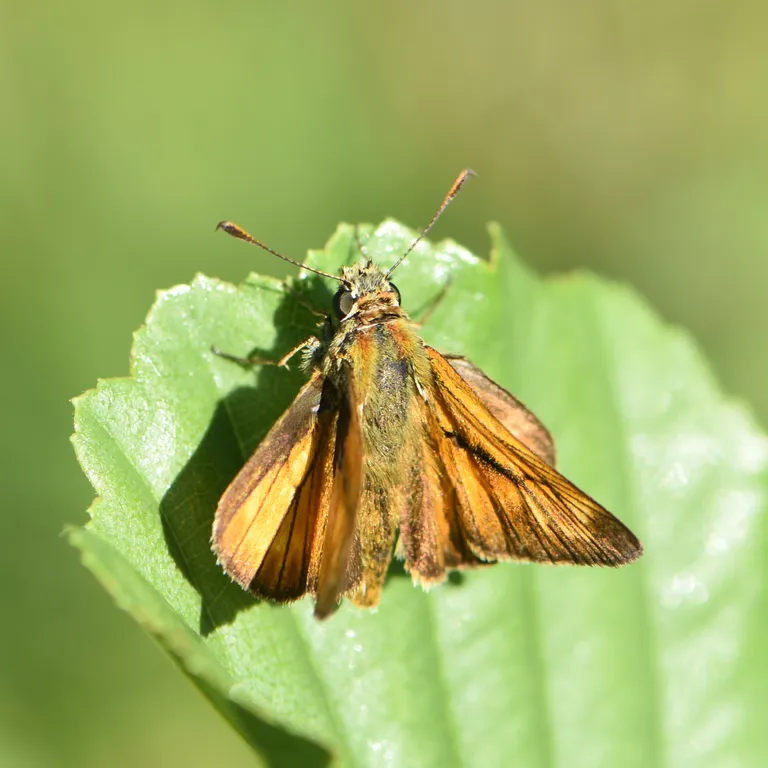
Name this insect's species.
Ochlodes sylvanus (also Ochlodes venata)
